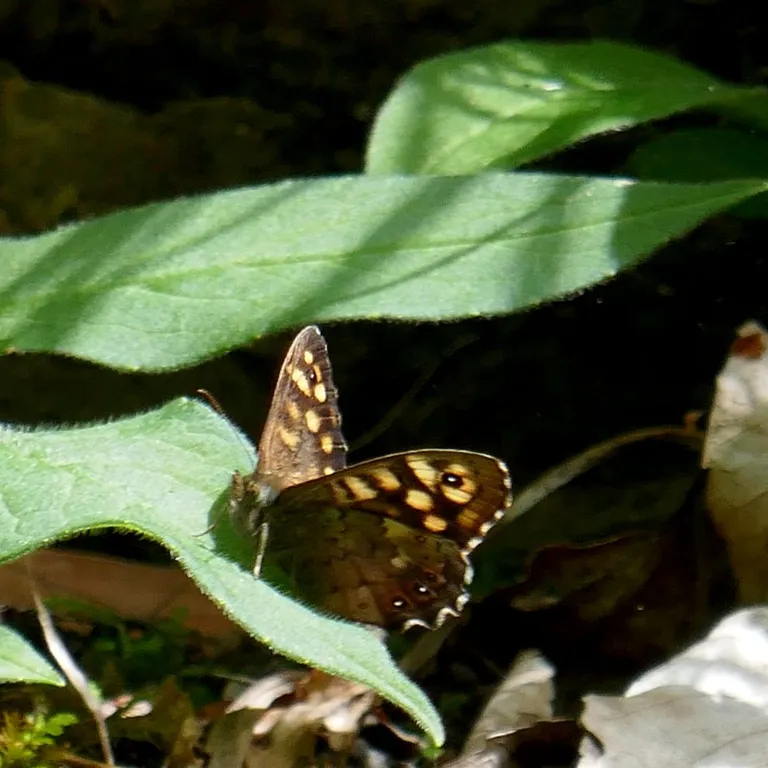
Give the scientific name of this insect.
Pararge aegeria
